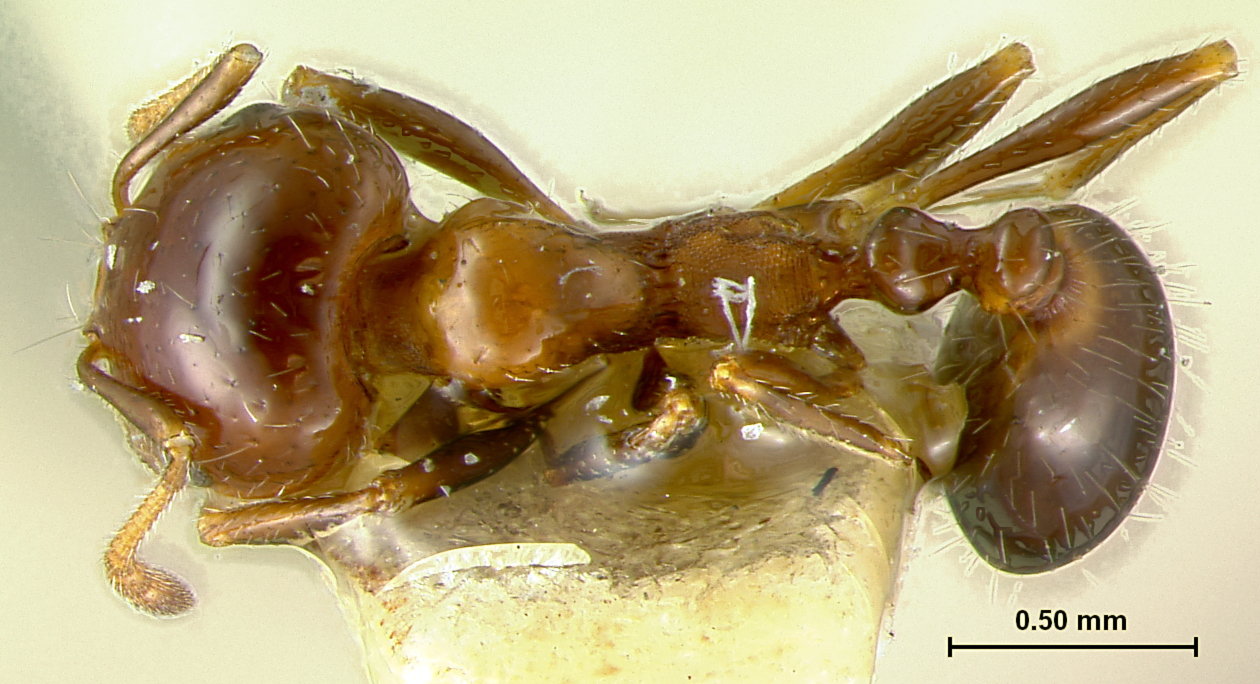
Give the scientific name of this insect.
Monomorium subapterum
